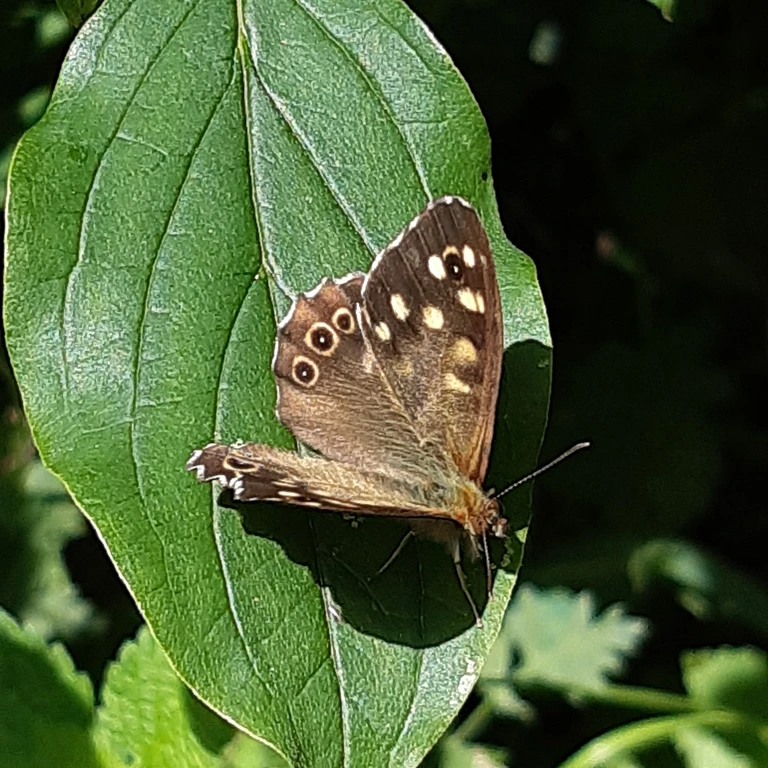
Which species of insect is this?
Pararge aegeria
